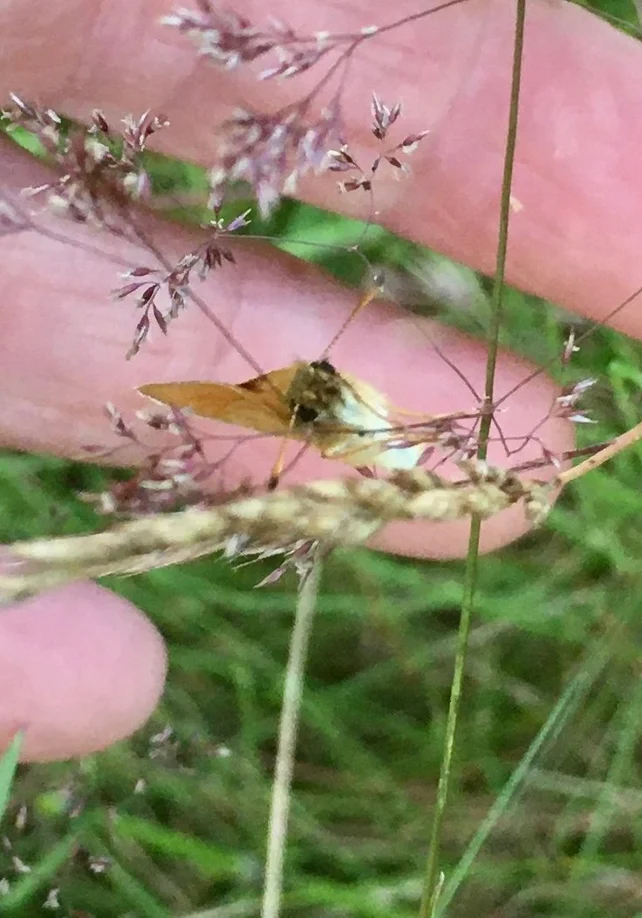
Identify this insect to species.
Thymelicus lineola
